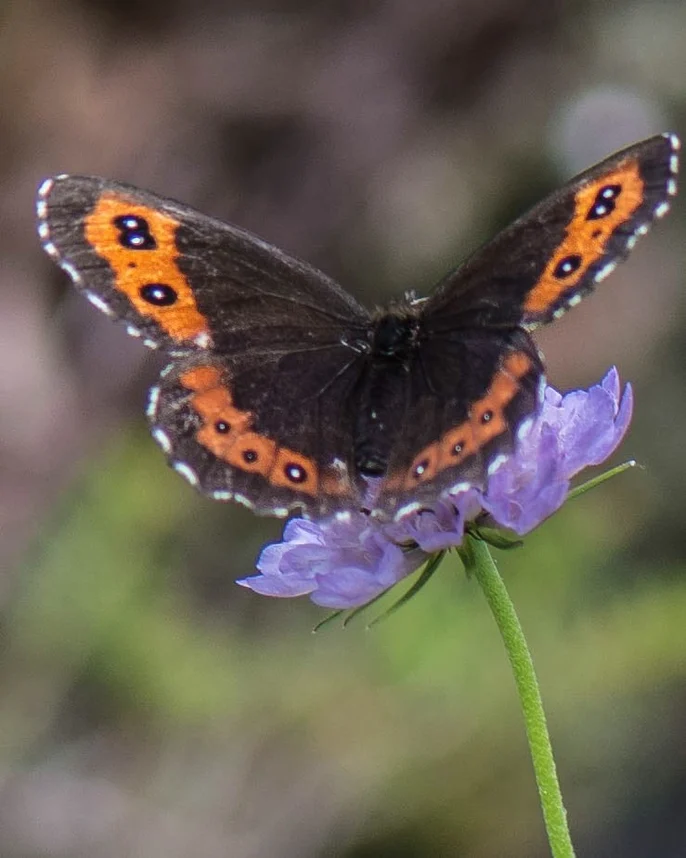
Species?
Erebia ligea
